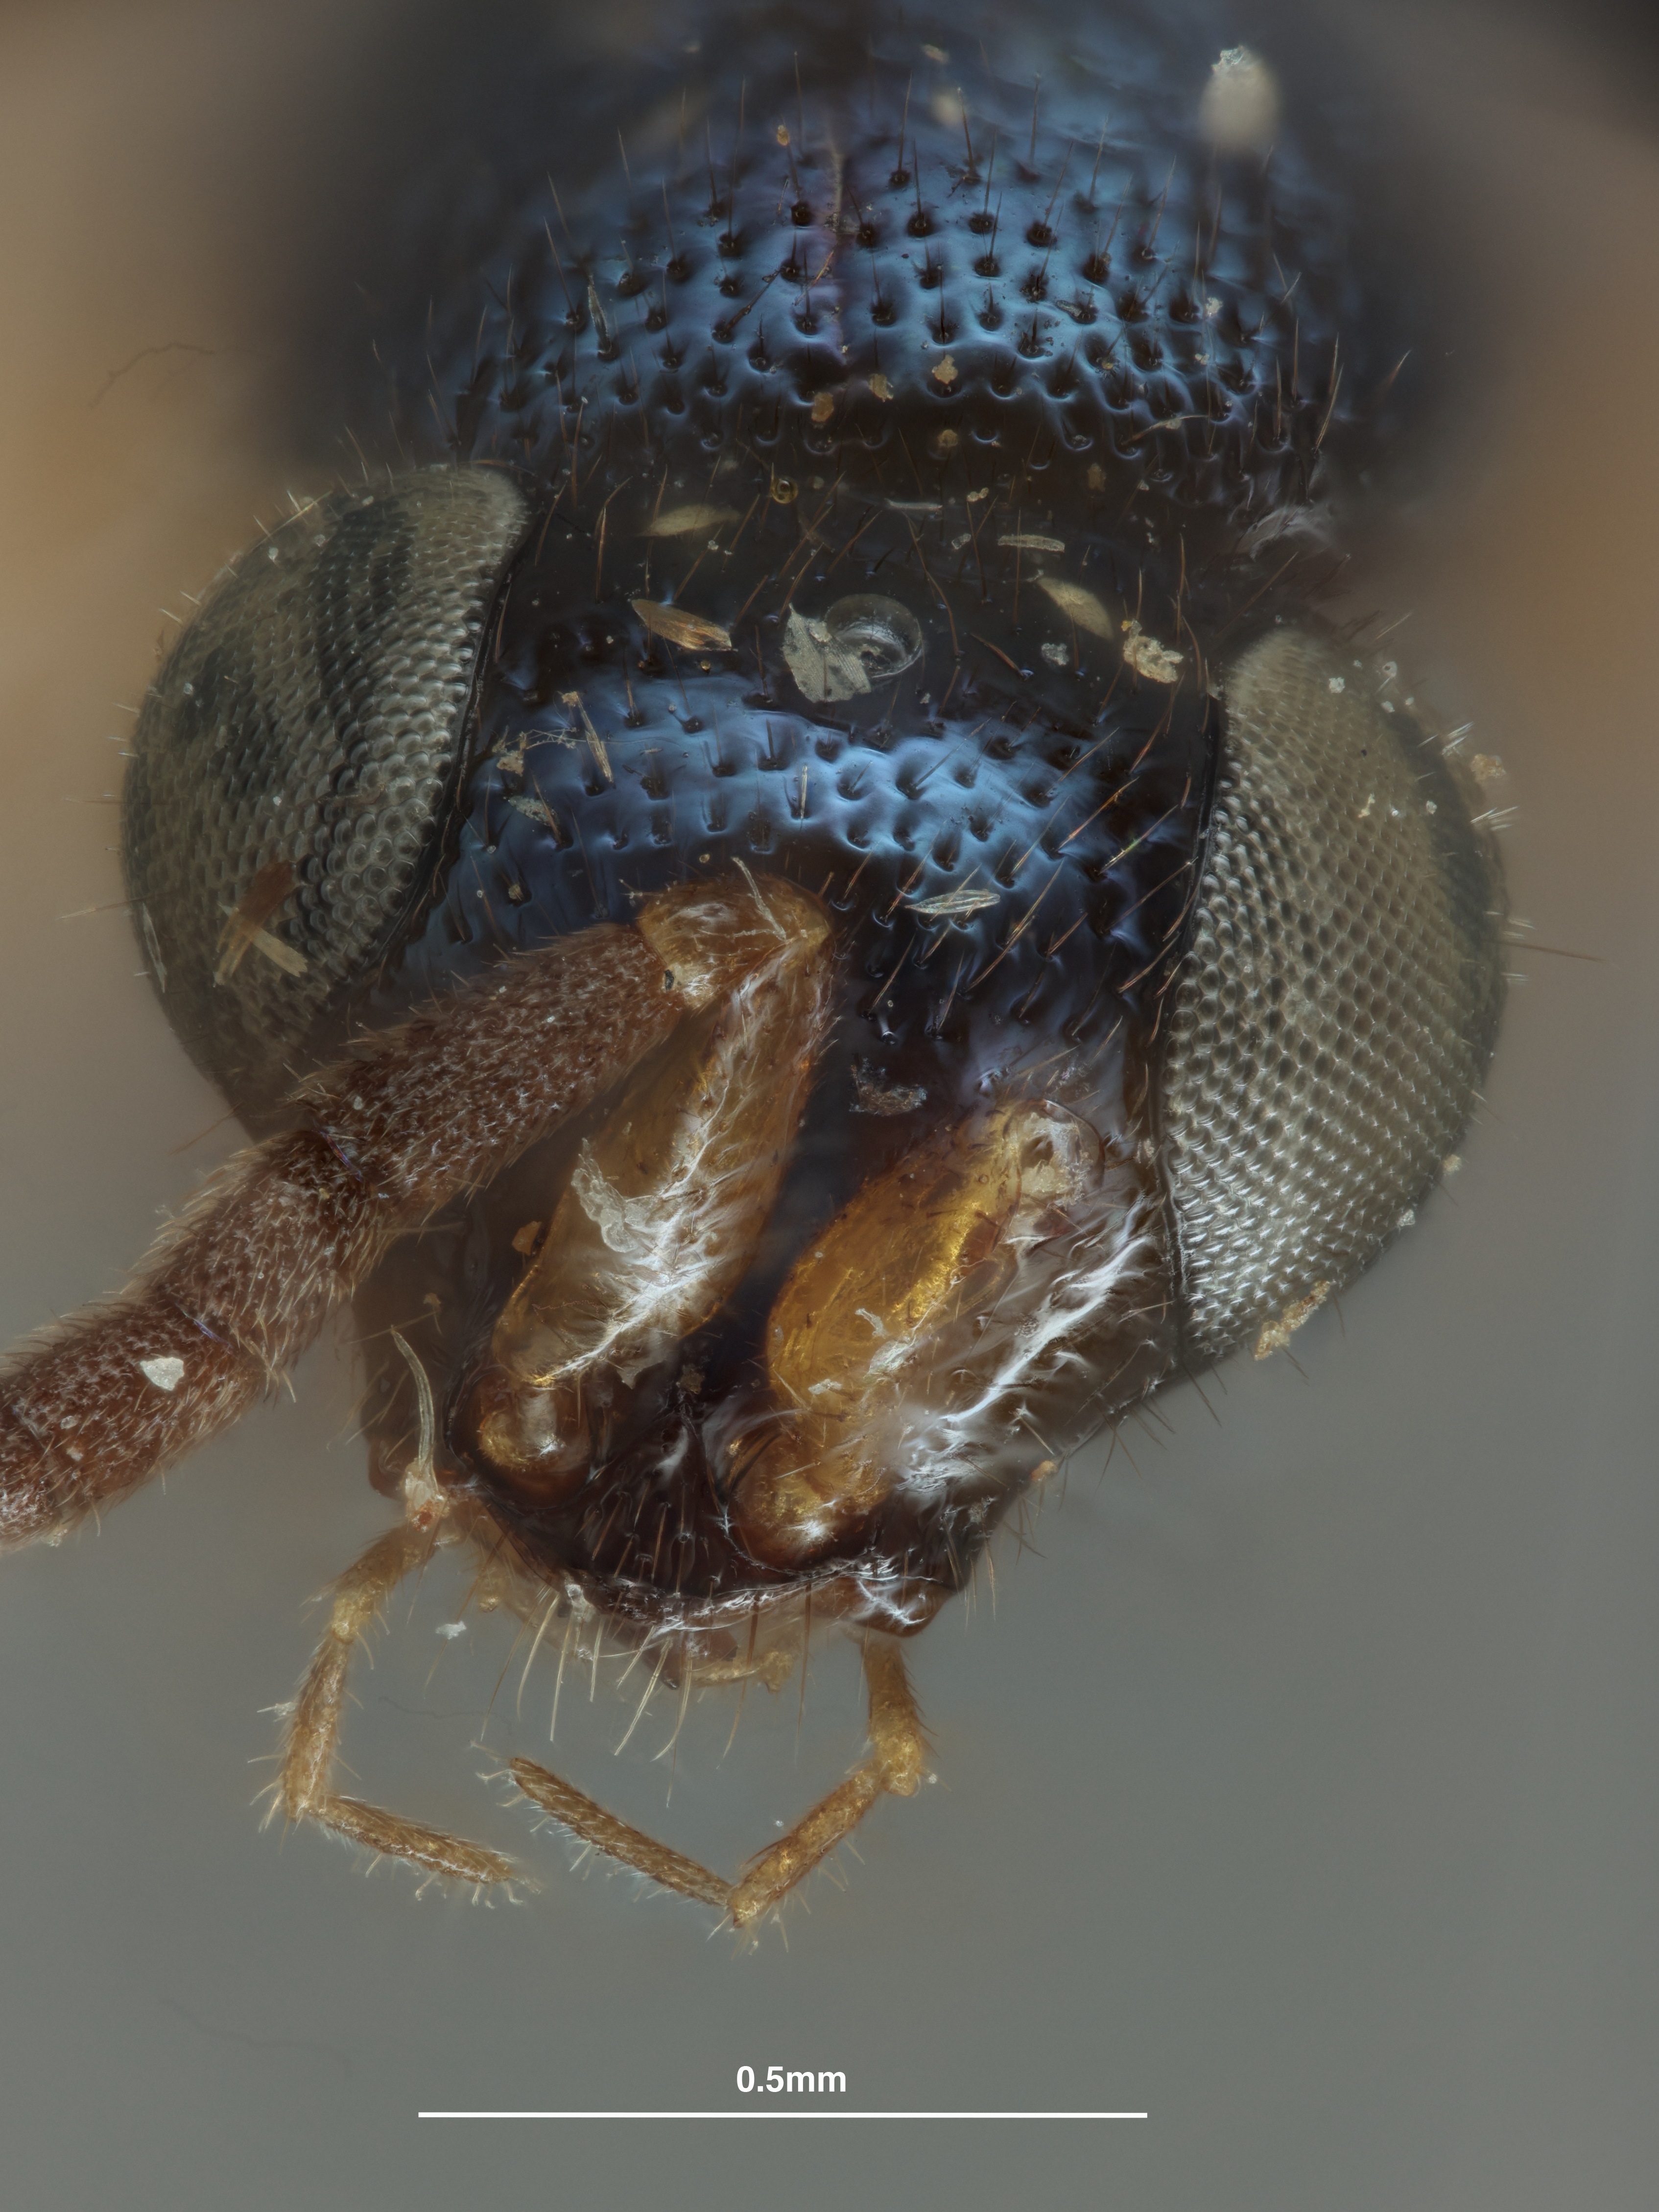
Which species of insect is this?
Rohweria minor
